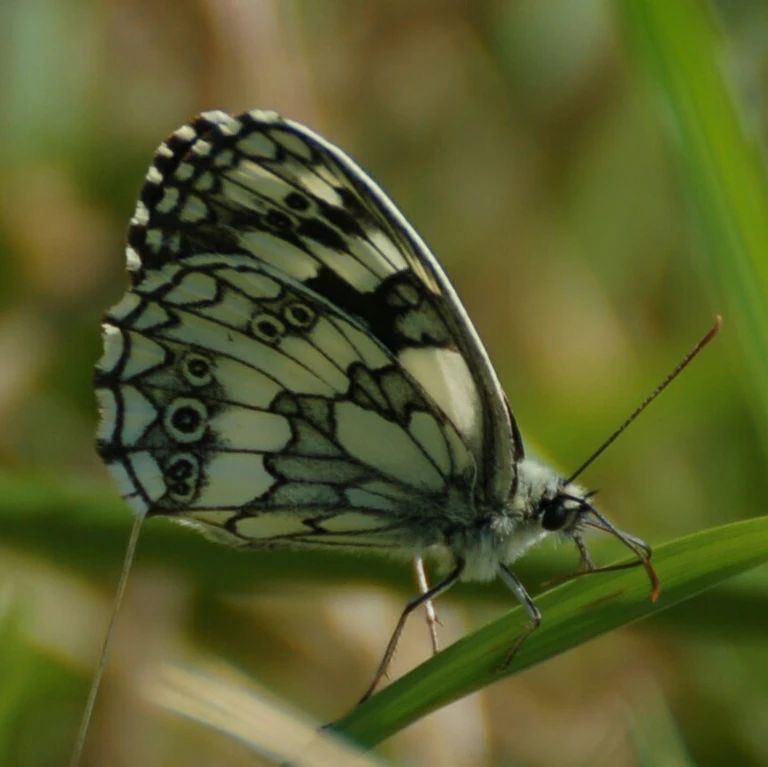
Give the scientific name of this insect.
Melanargia galathea
